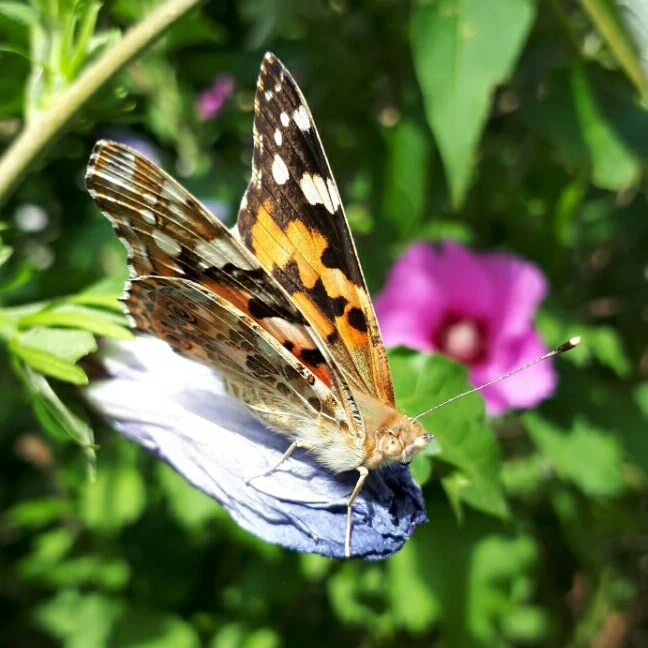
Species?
Vanessa cardui
